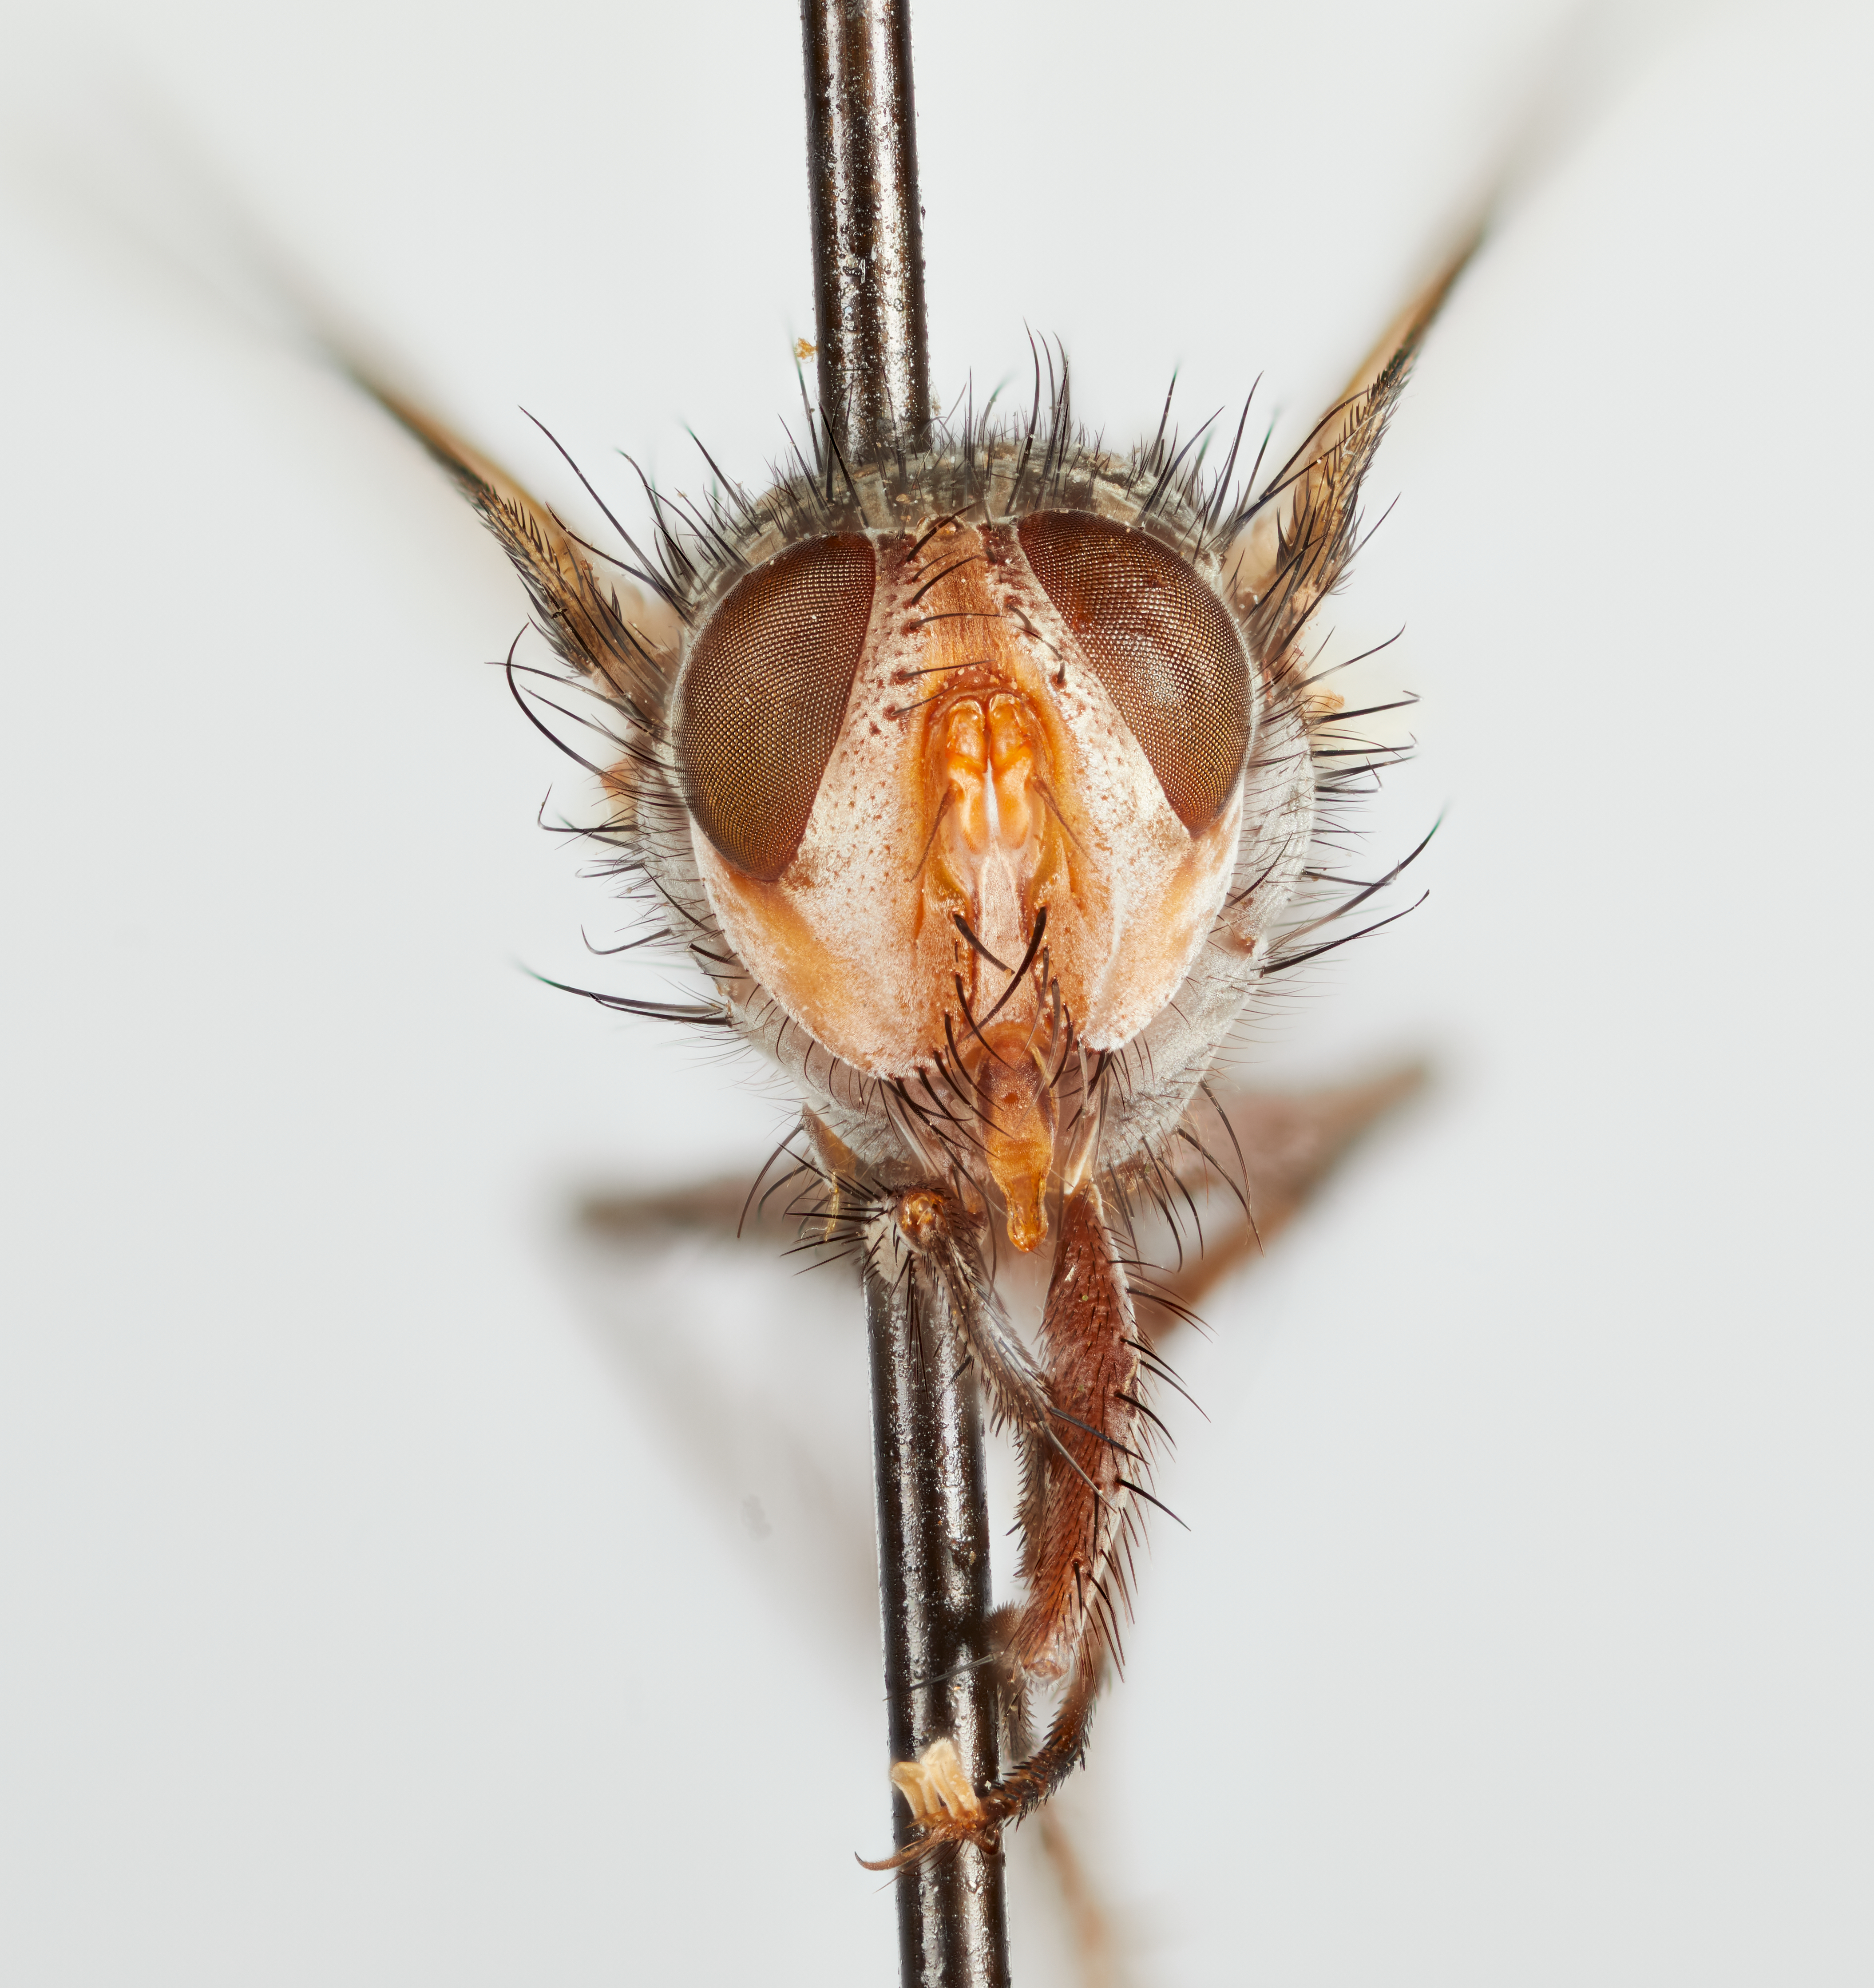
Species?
Microphthalma ruficeps
